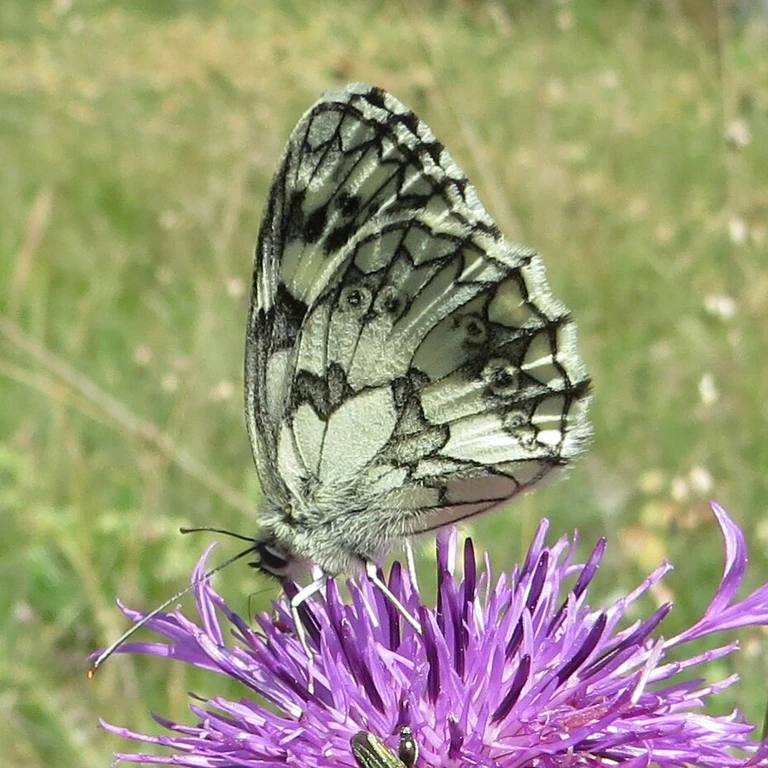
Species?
Melanargia galathea
